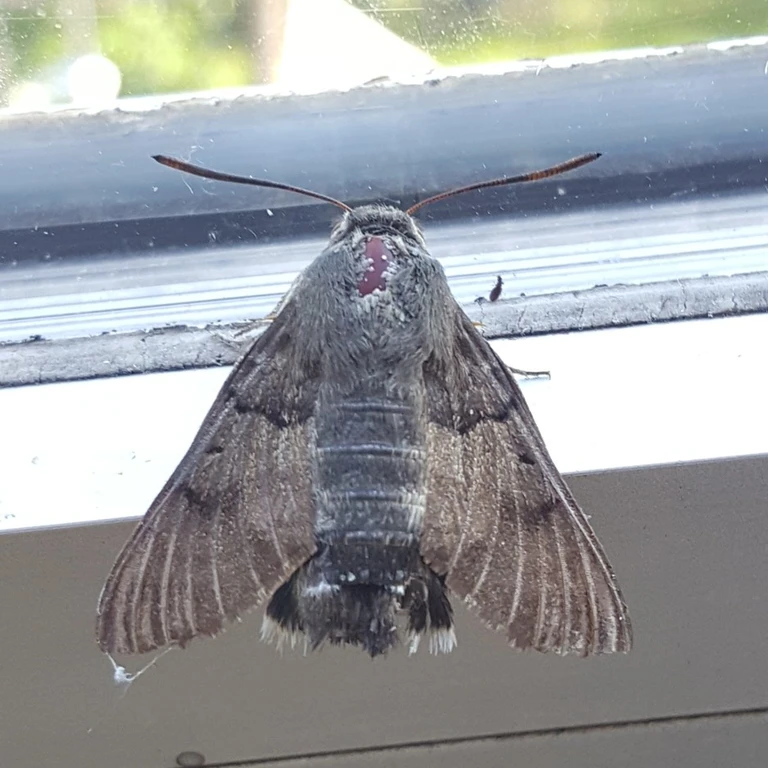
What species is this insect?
Macroglossum stellatarum
